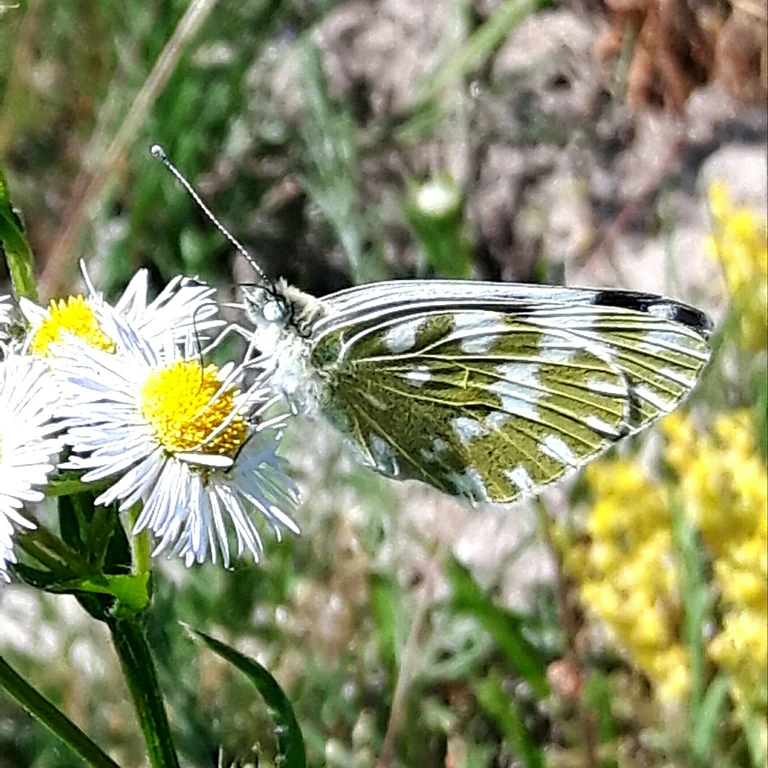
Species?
Pontia edusa
